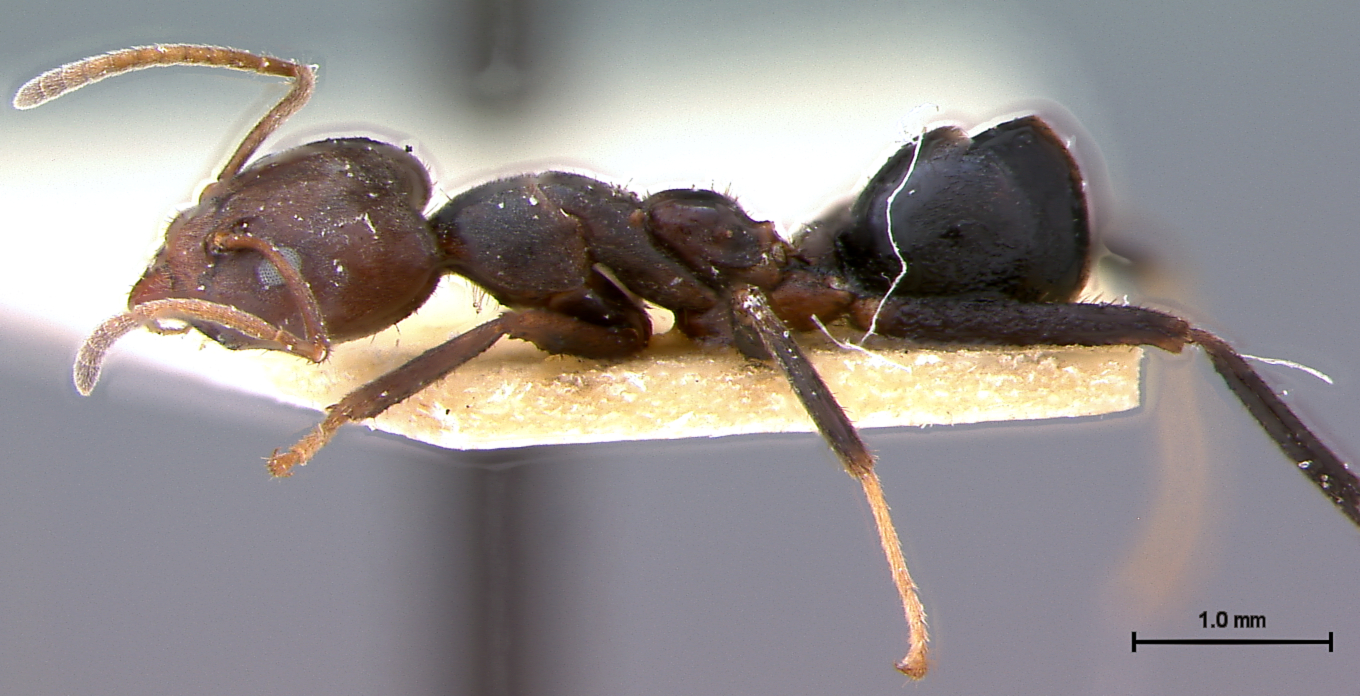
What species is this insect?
Iridomyrmex nagasau
